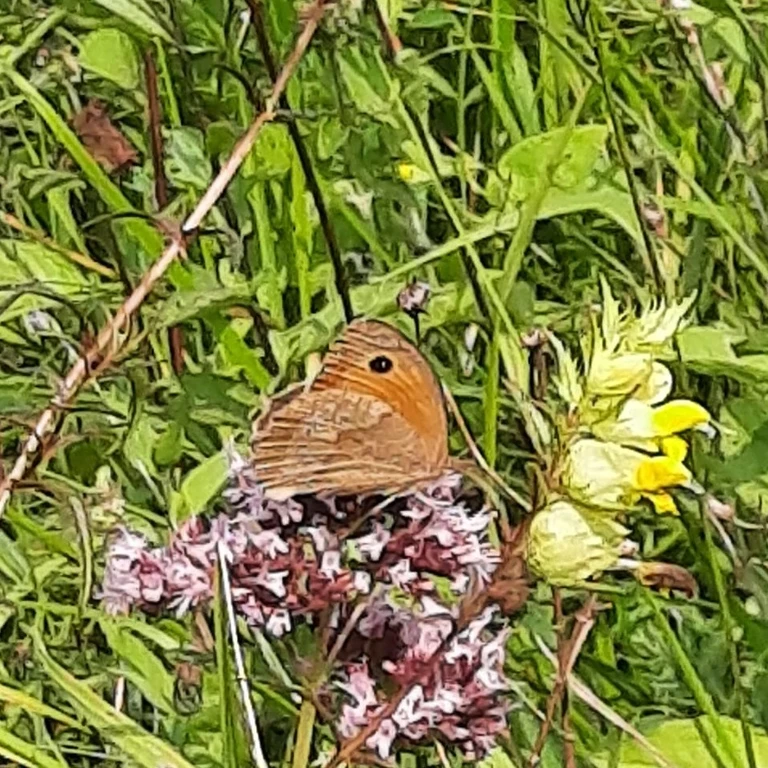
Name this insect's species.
Maniola jurtina
